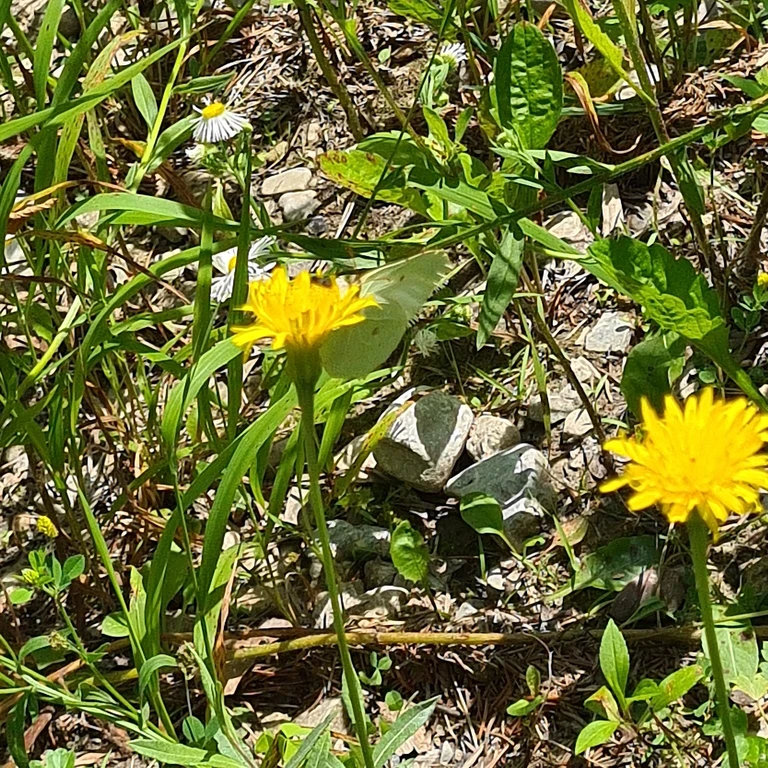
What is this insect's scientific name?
Gonepteryx rhamni
